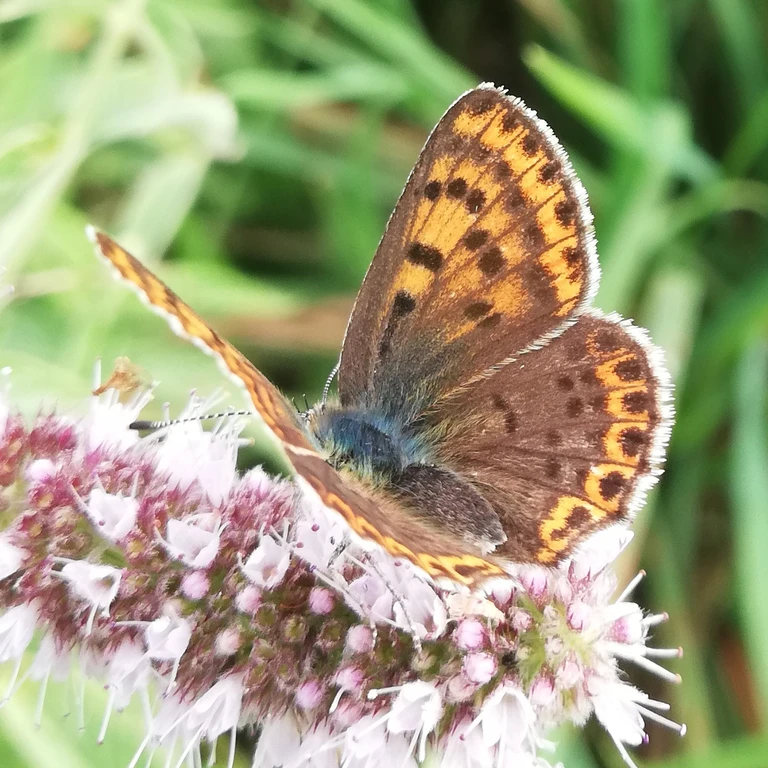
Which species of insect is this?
Lycaena tityrus (also Loweia tityrus)
